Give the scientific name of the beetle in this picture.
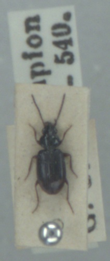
Bembidion lunulatum
